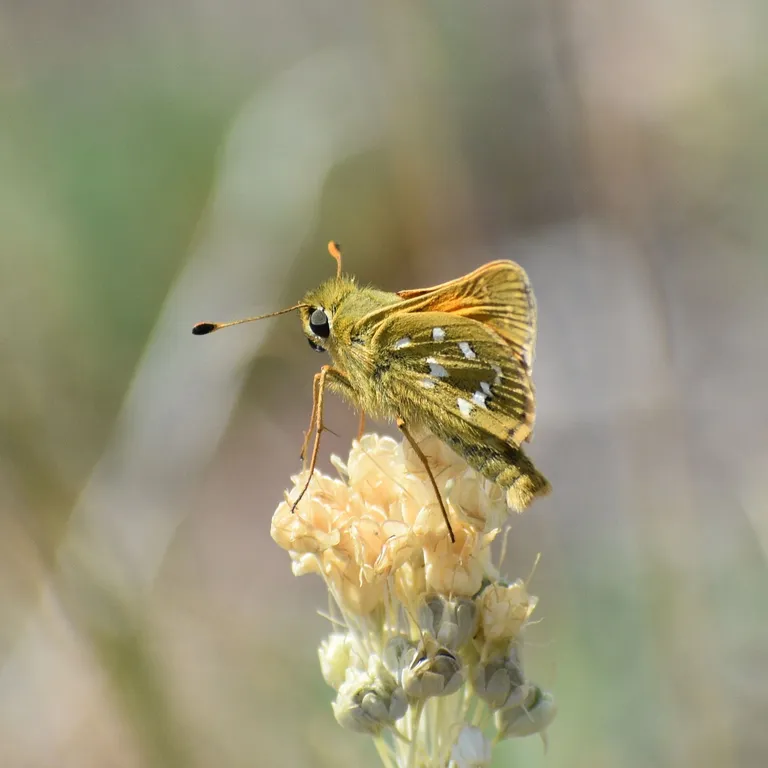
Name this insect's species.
Hesperia comma
